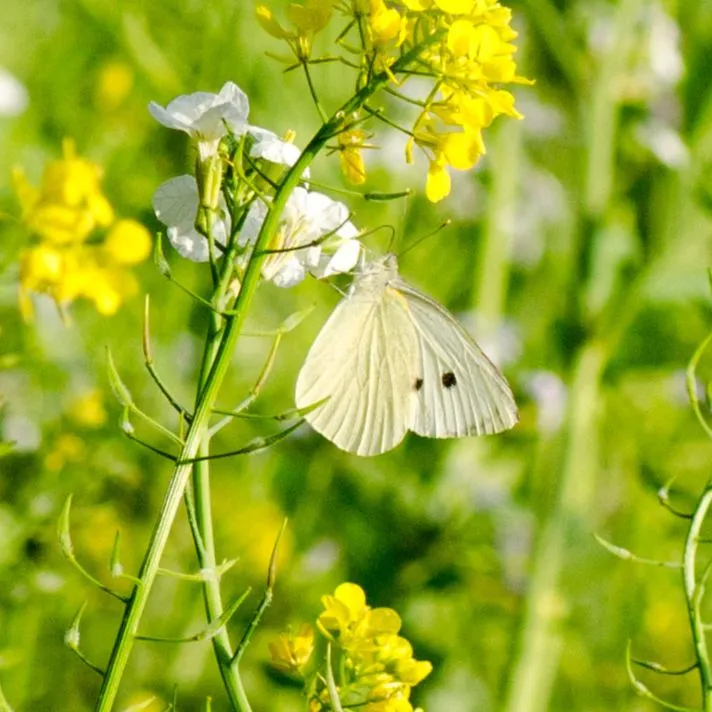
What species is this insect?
Pieris brassicae
